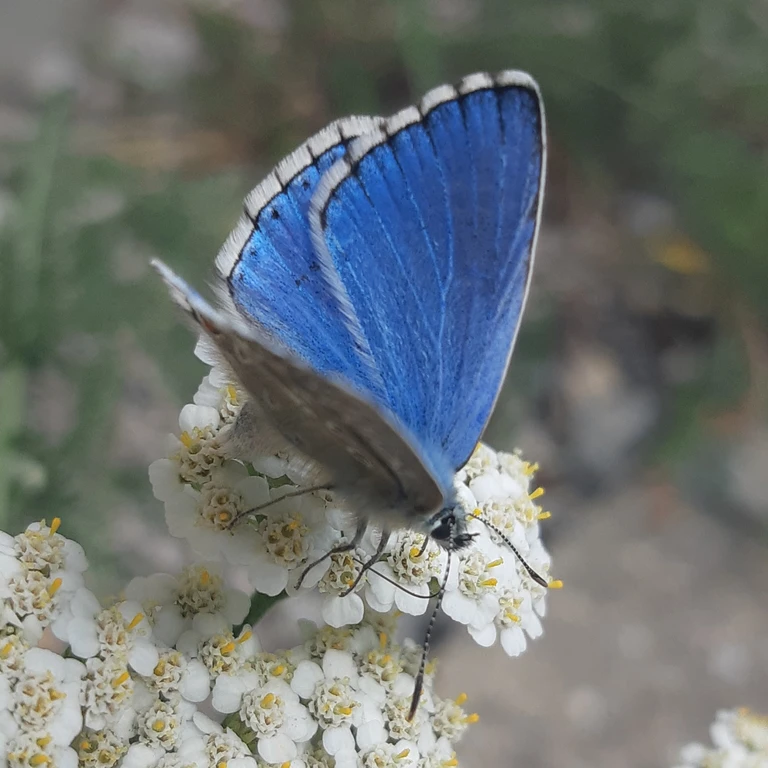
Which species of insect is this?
Lysandra bellargus
